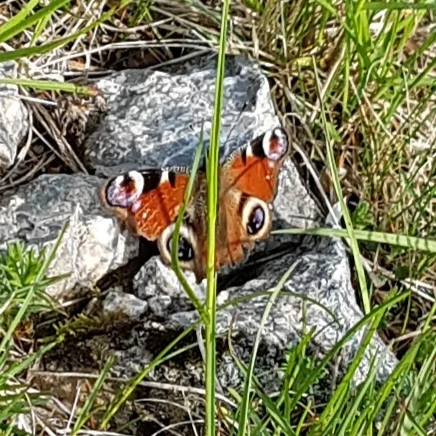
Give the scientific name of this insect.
Aglais io
